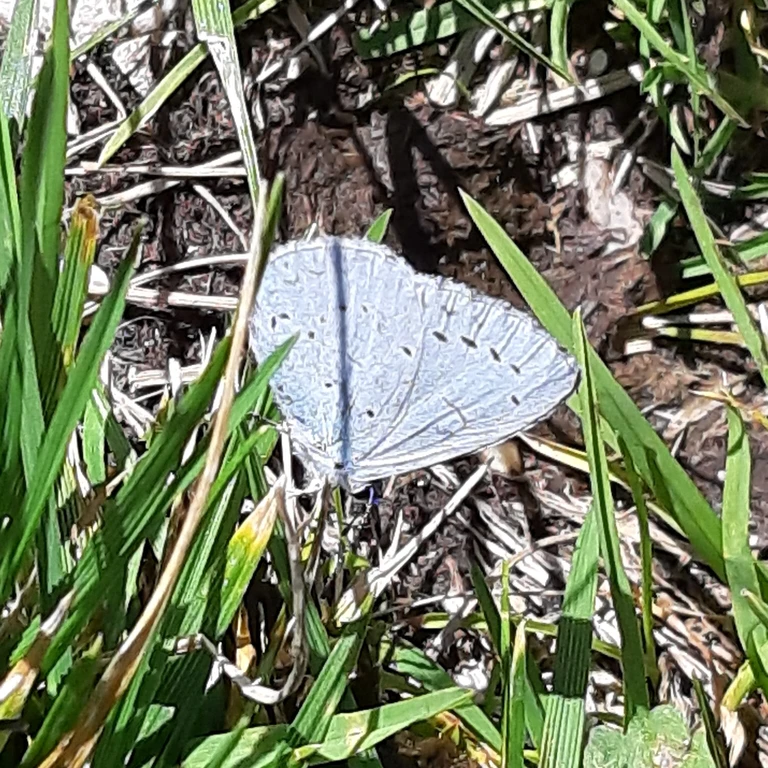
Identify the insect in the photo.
Celastrina argiolus
